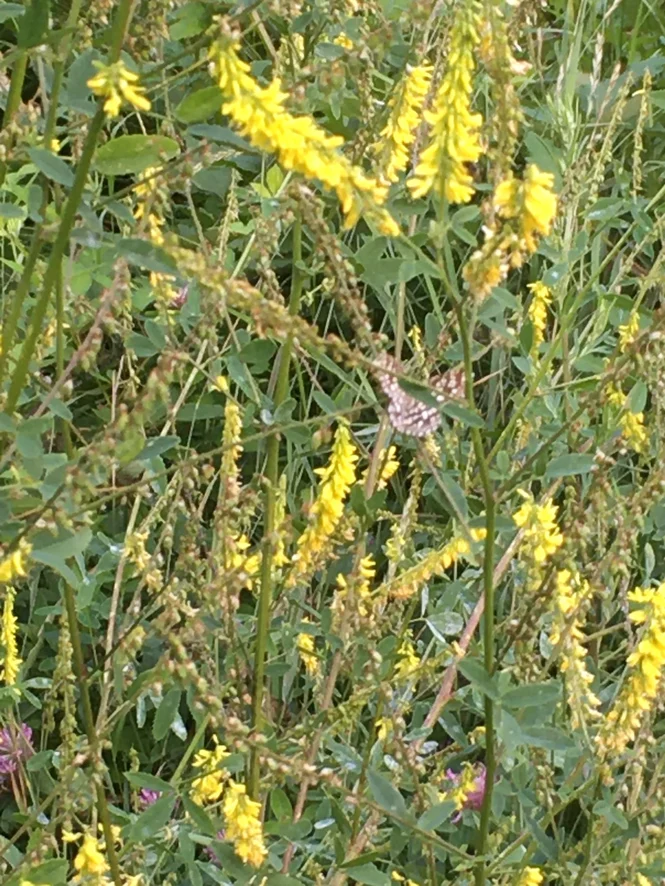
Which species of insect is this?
Chiasmia clathrata
